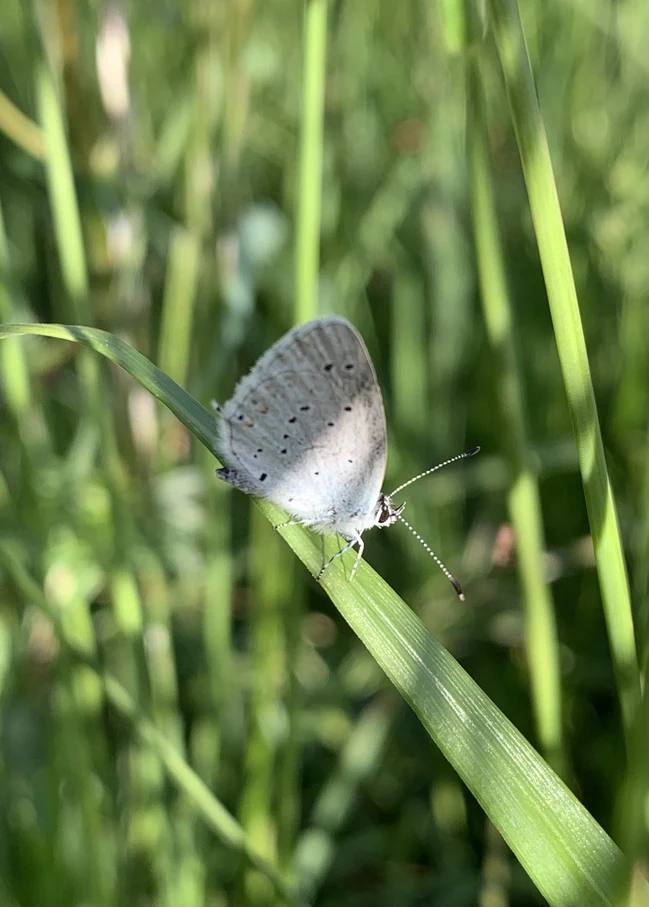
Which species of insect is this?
Cupido argiades (also Elkalyce argiades)
